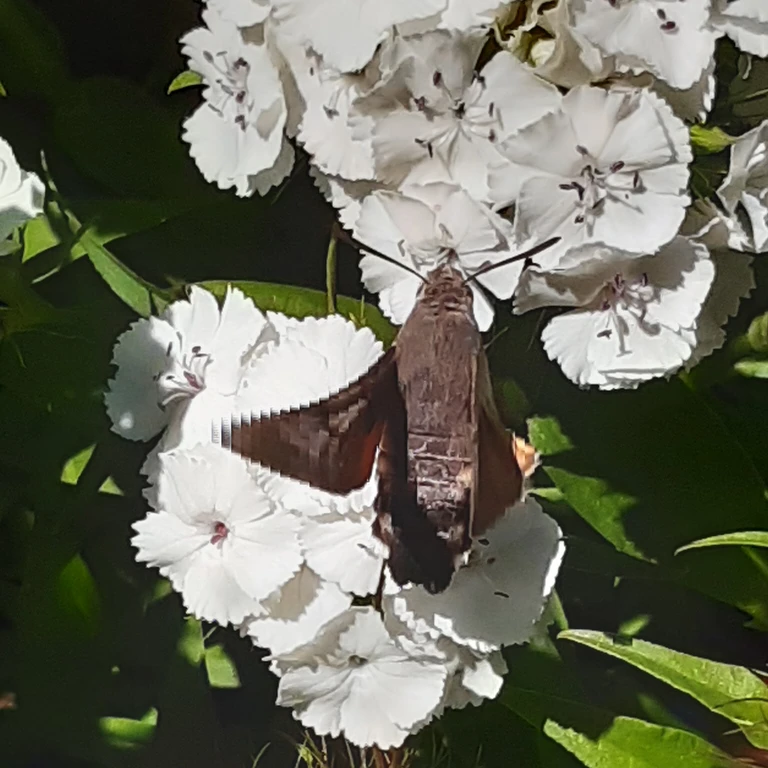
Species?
Macroglossum stellatarum
